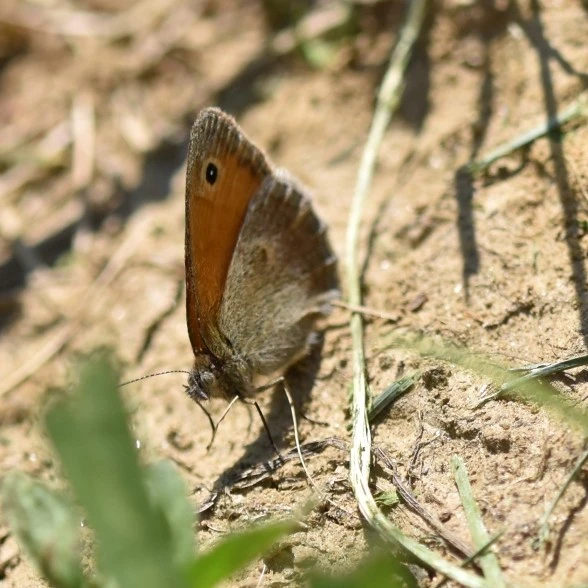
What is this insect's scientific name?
Coenonympha pamphilus
